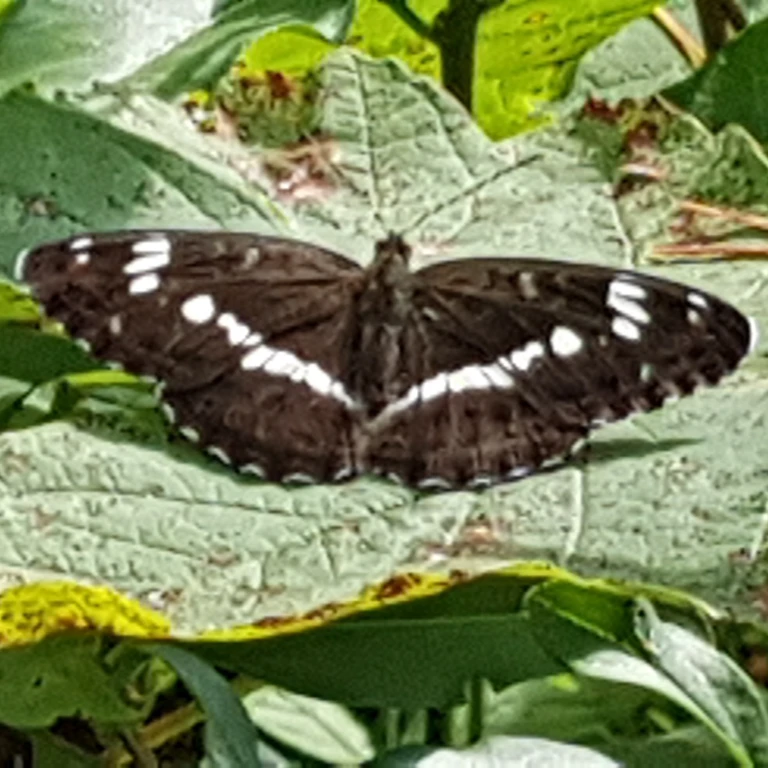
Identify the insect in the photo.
Limenitis camilla (also Ladoga camilla)
